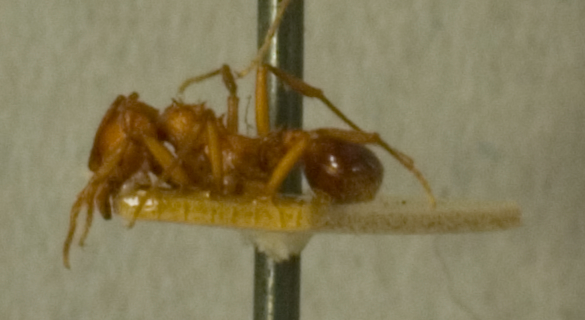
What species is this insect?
Atta silvestrii
